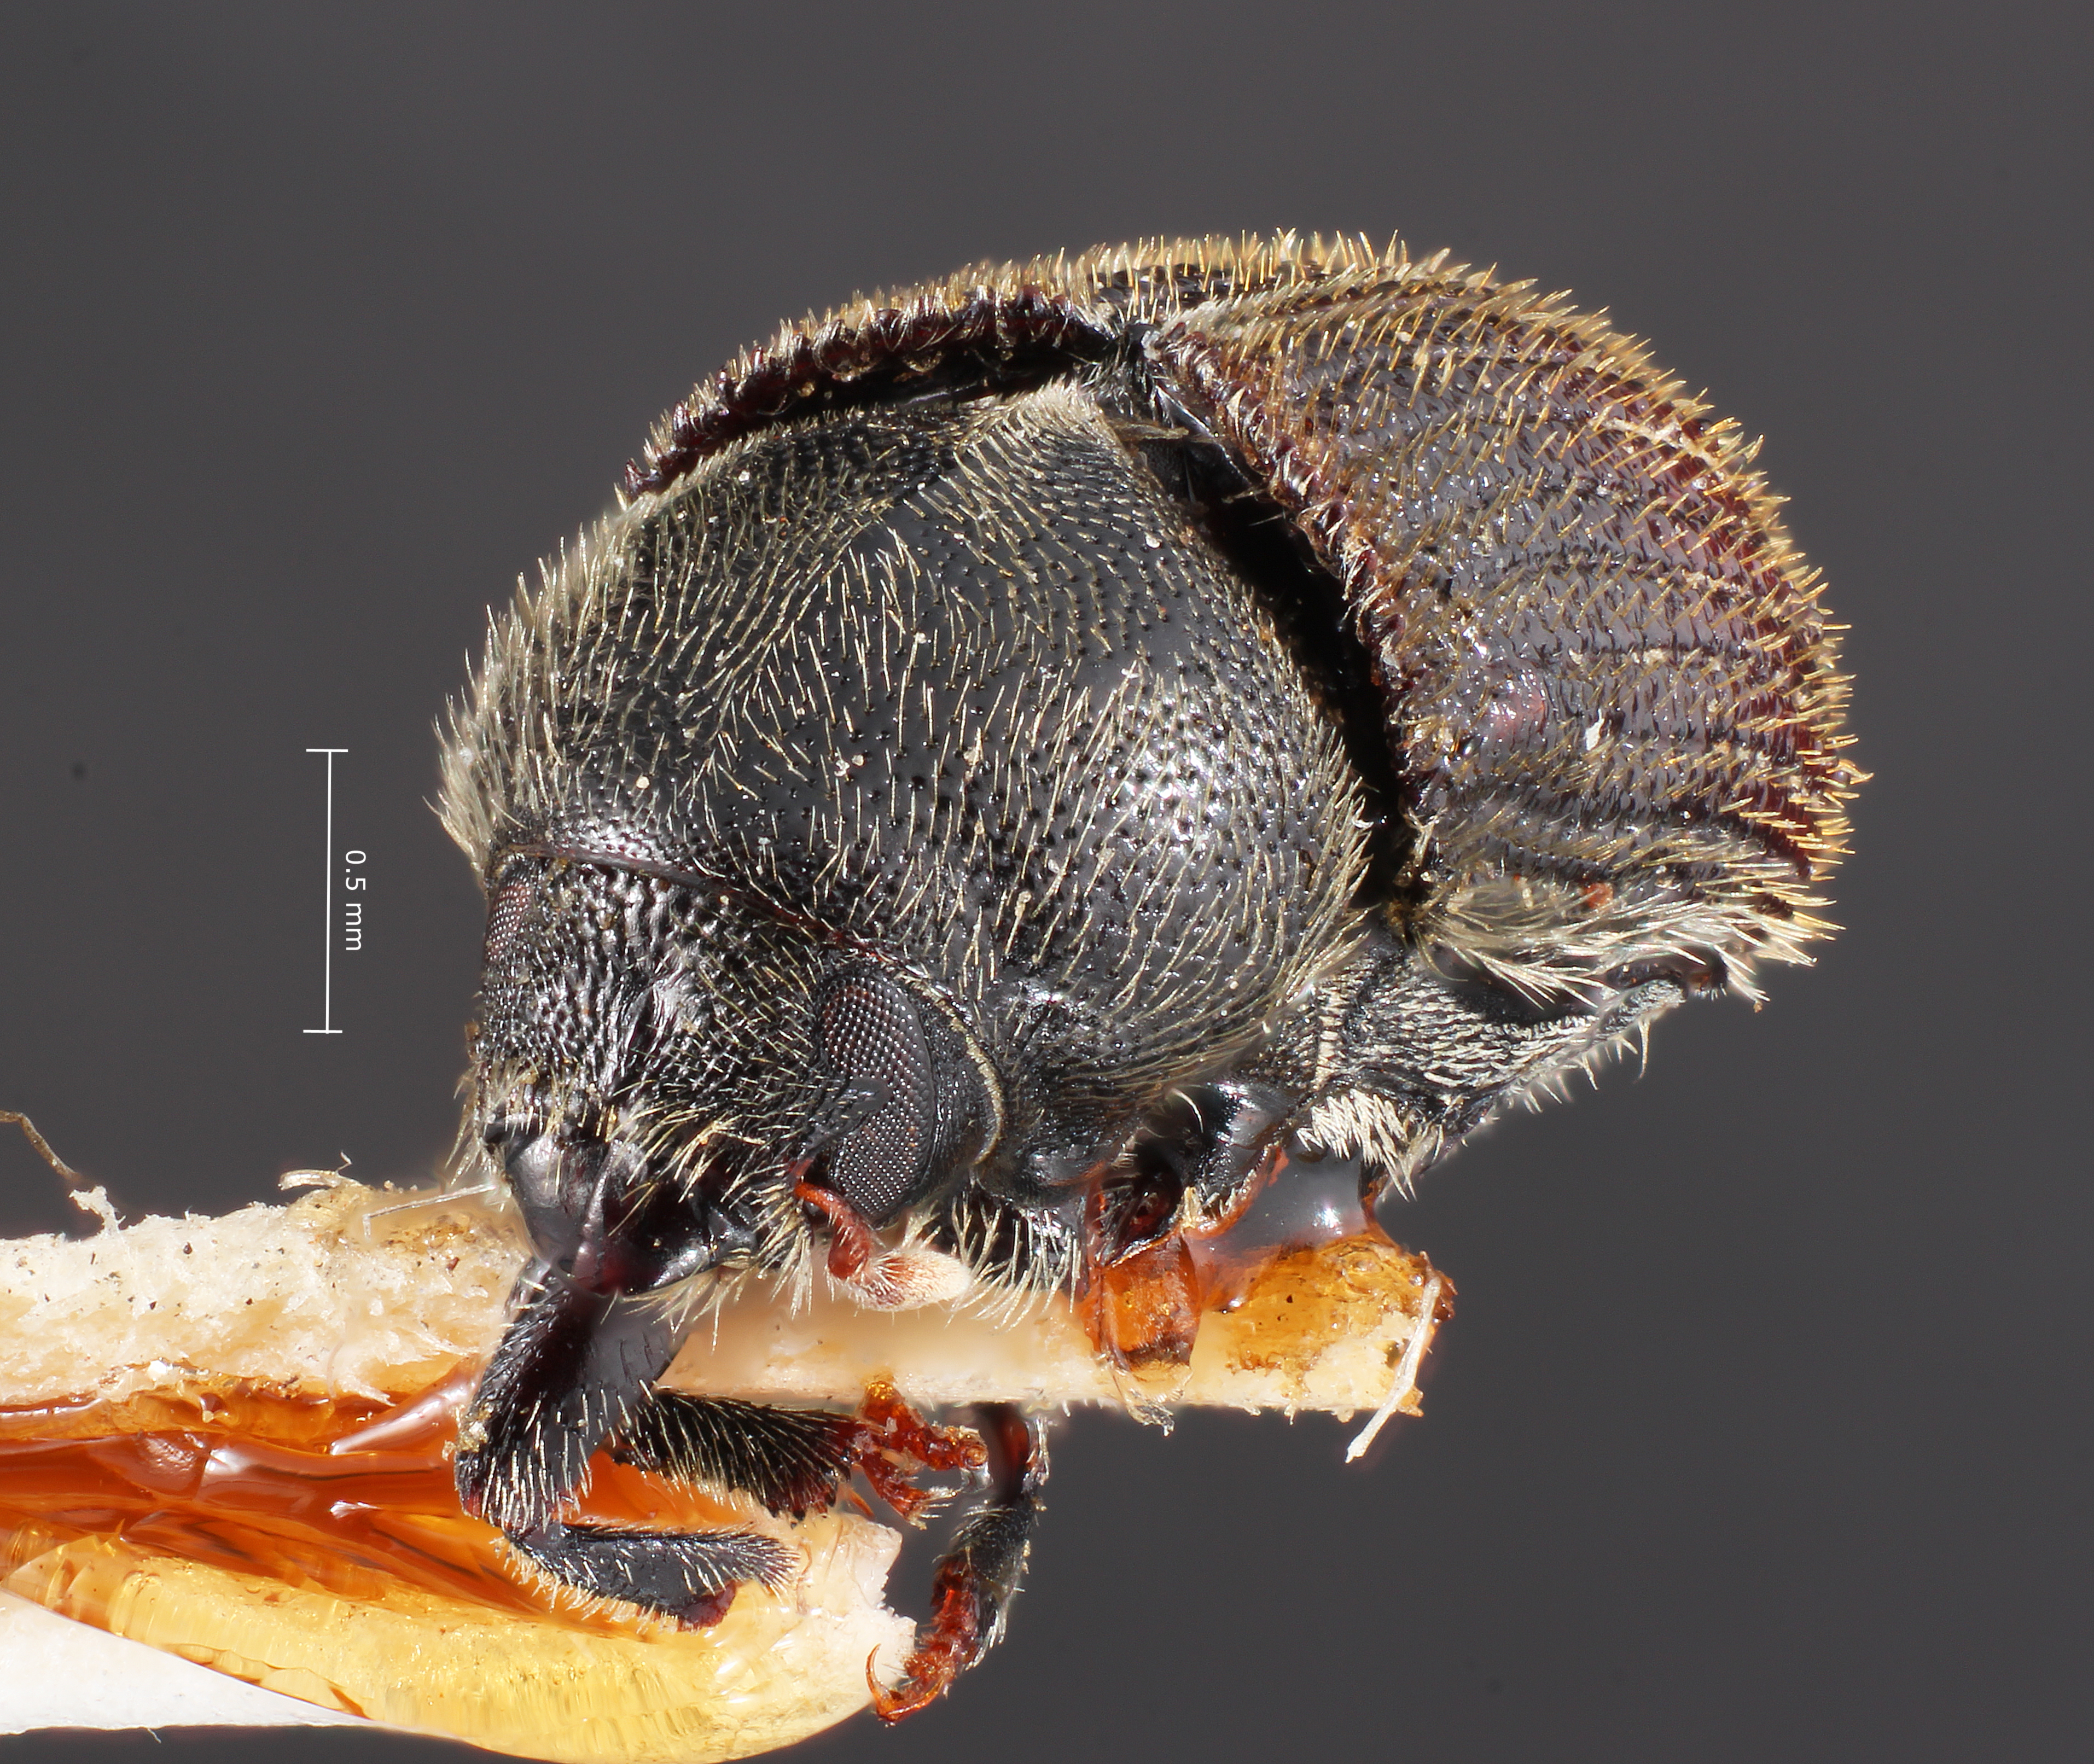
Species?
Phloeosinus neomexicanus
